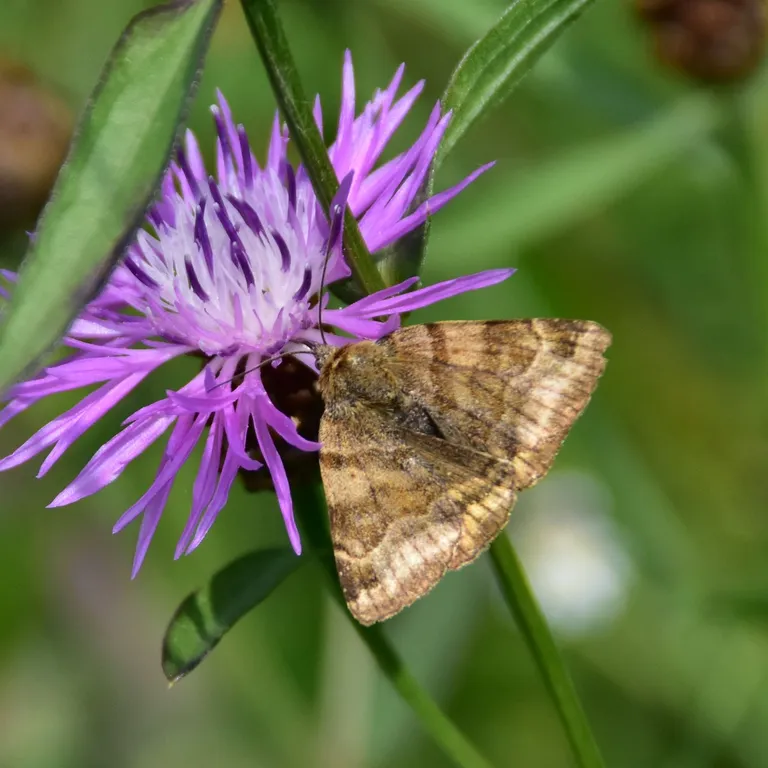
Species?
Euclidia glyphica
